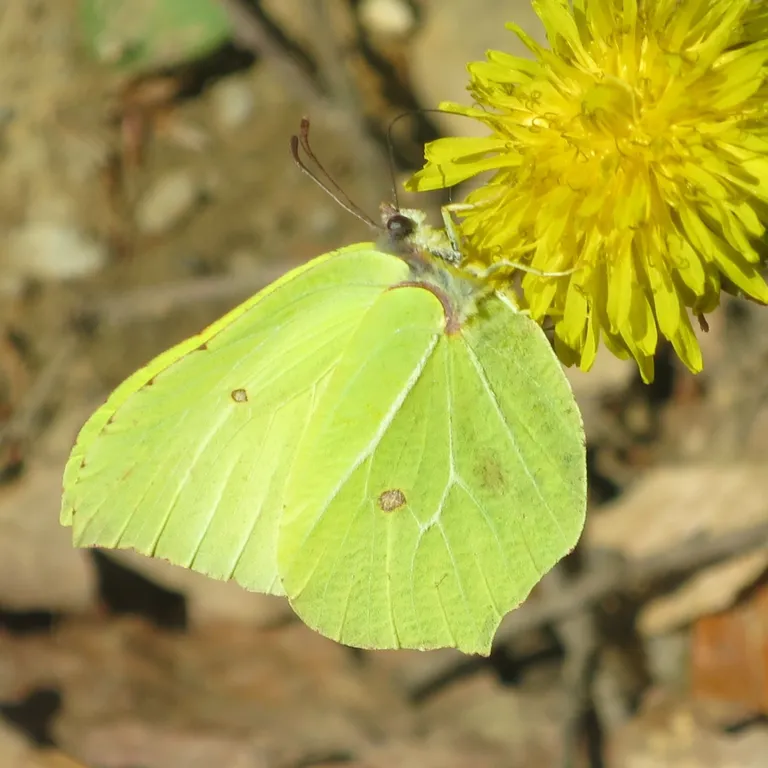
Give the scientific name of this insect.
Gonepteryx rhamni
